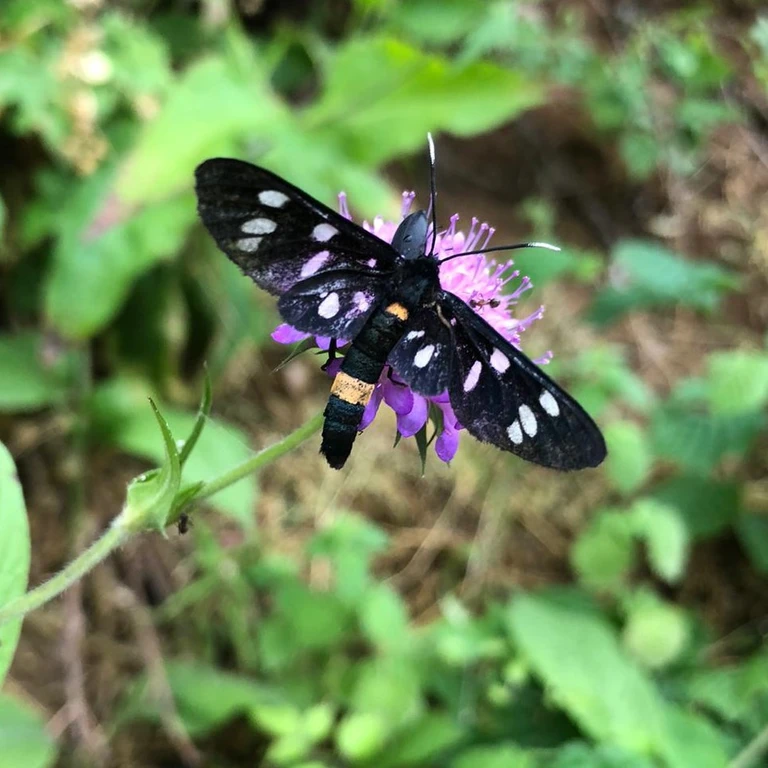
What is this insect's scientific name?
Amata phegea
